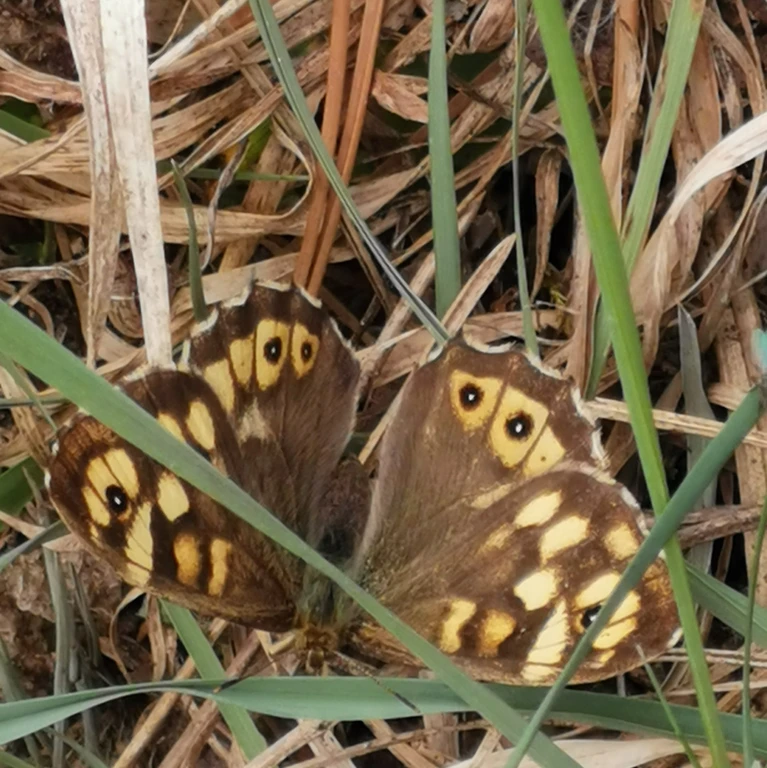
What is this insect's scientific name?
Pararge aegeria
